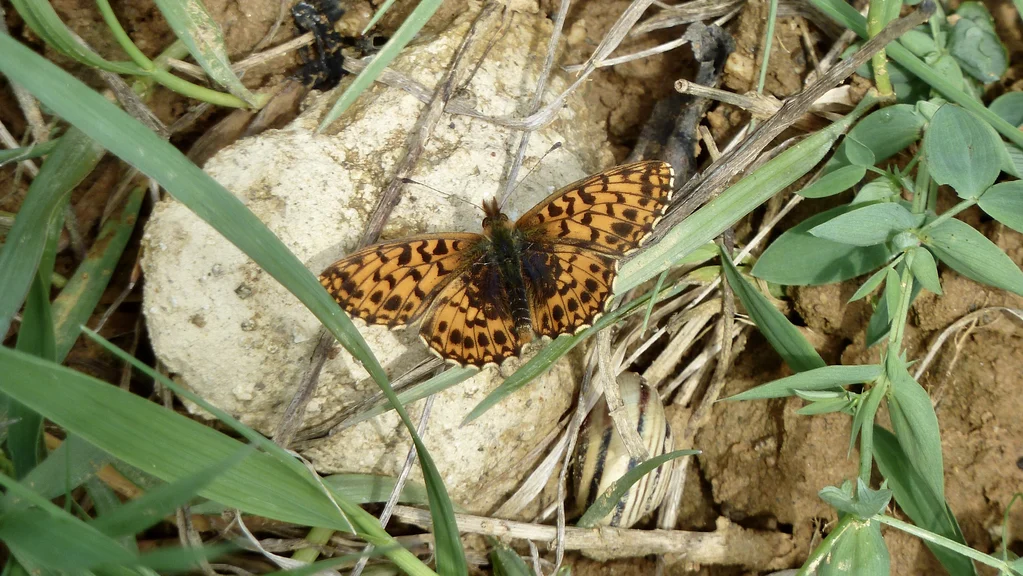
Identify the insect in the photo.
Boloria dia
